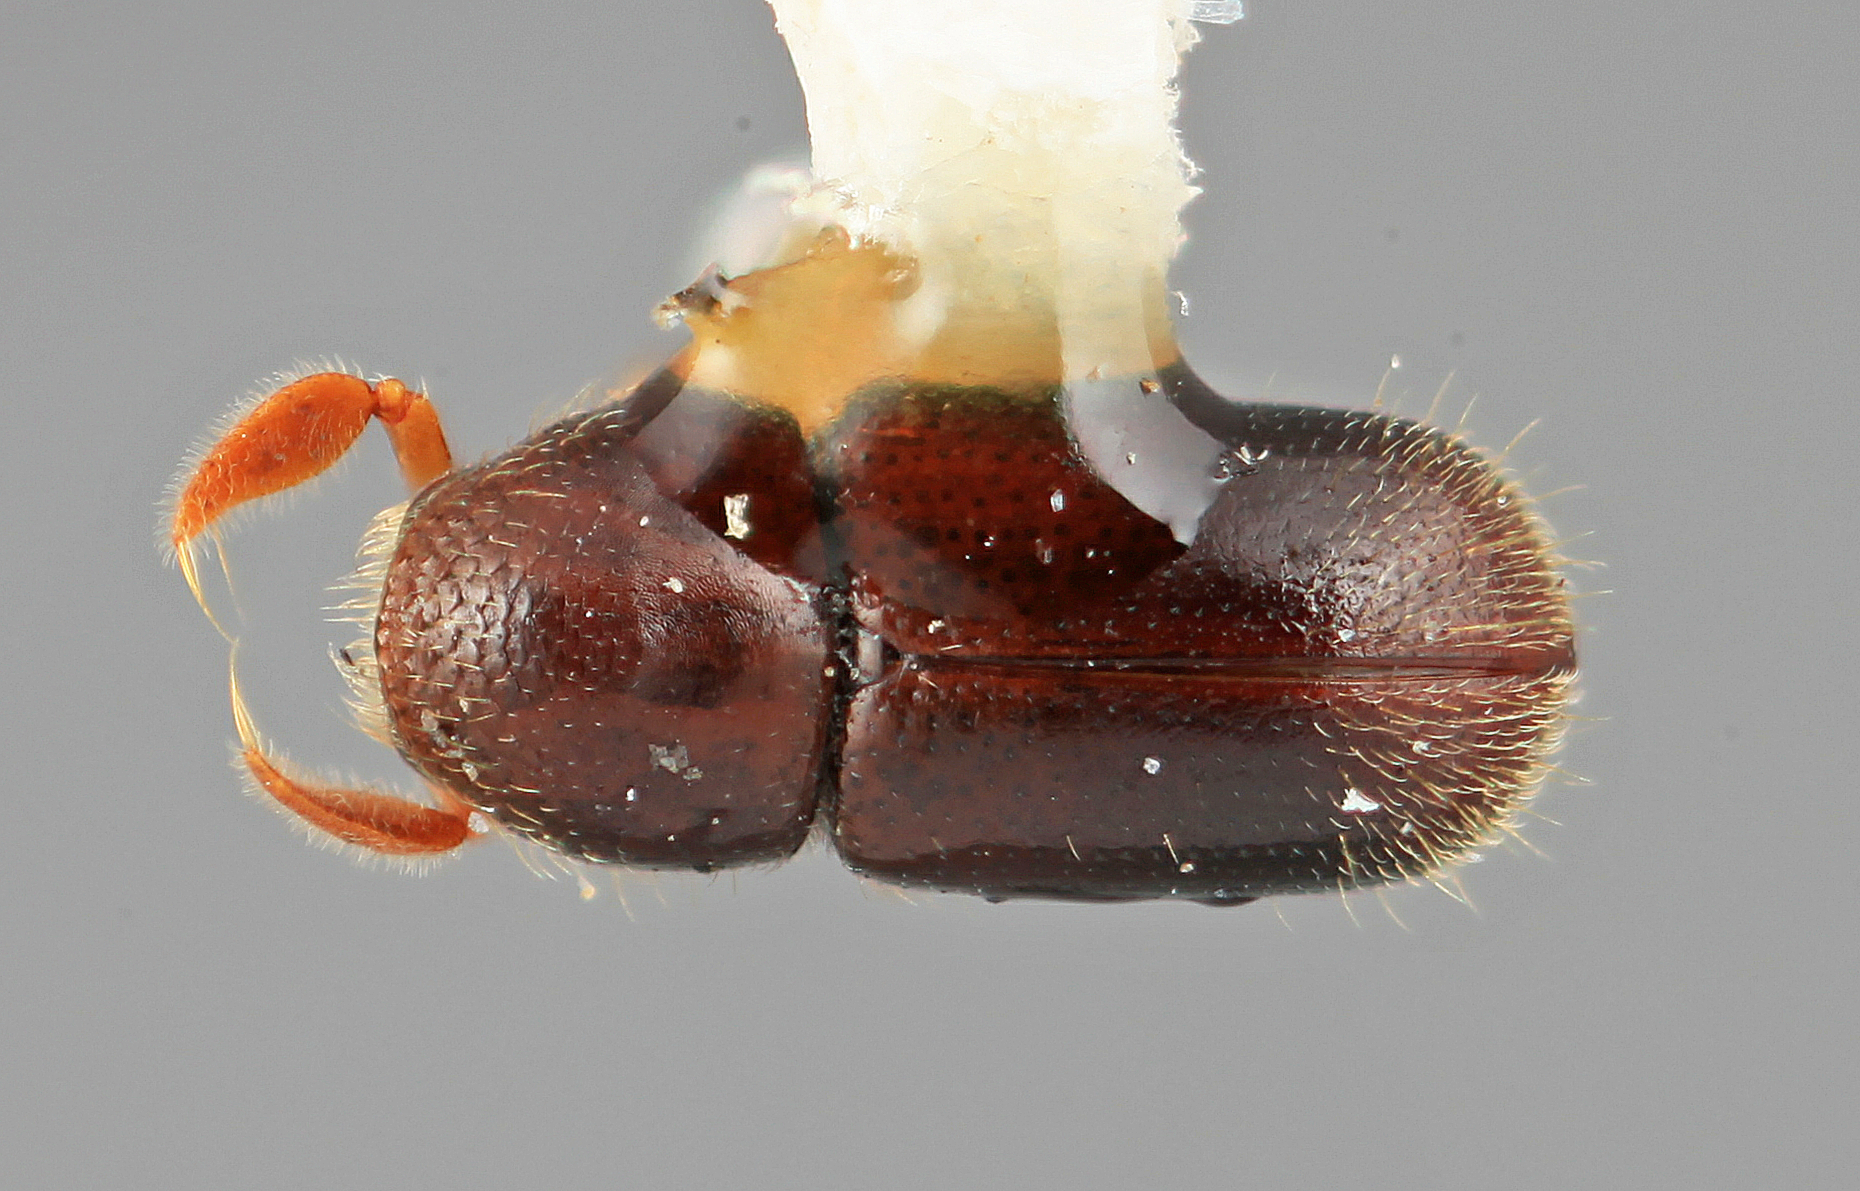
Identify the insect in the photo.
Corthyloxiphus tardus
